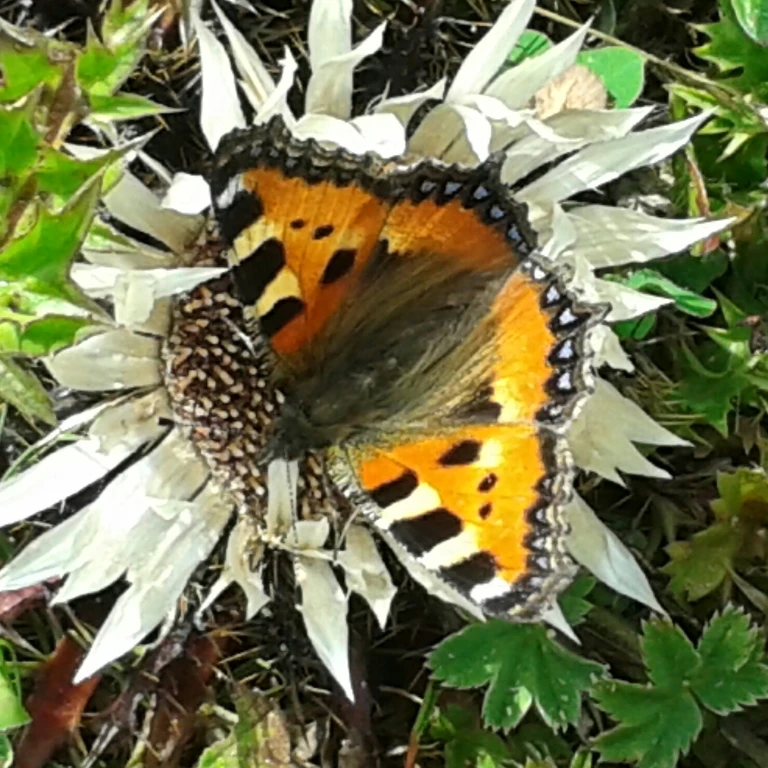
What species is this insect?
Aglais urticae
